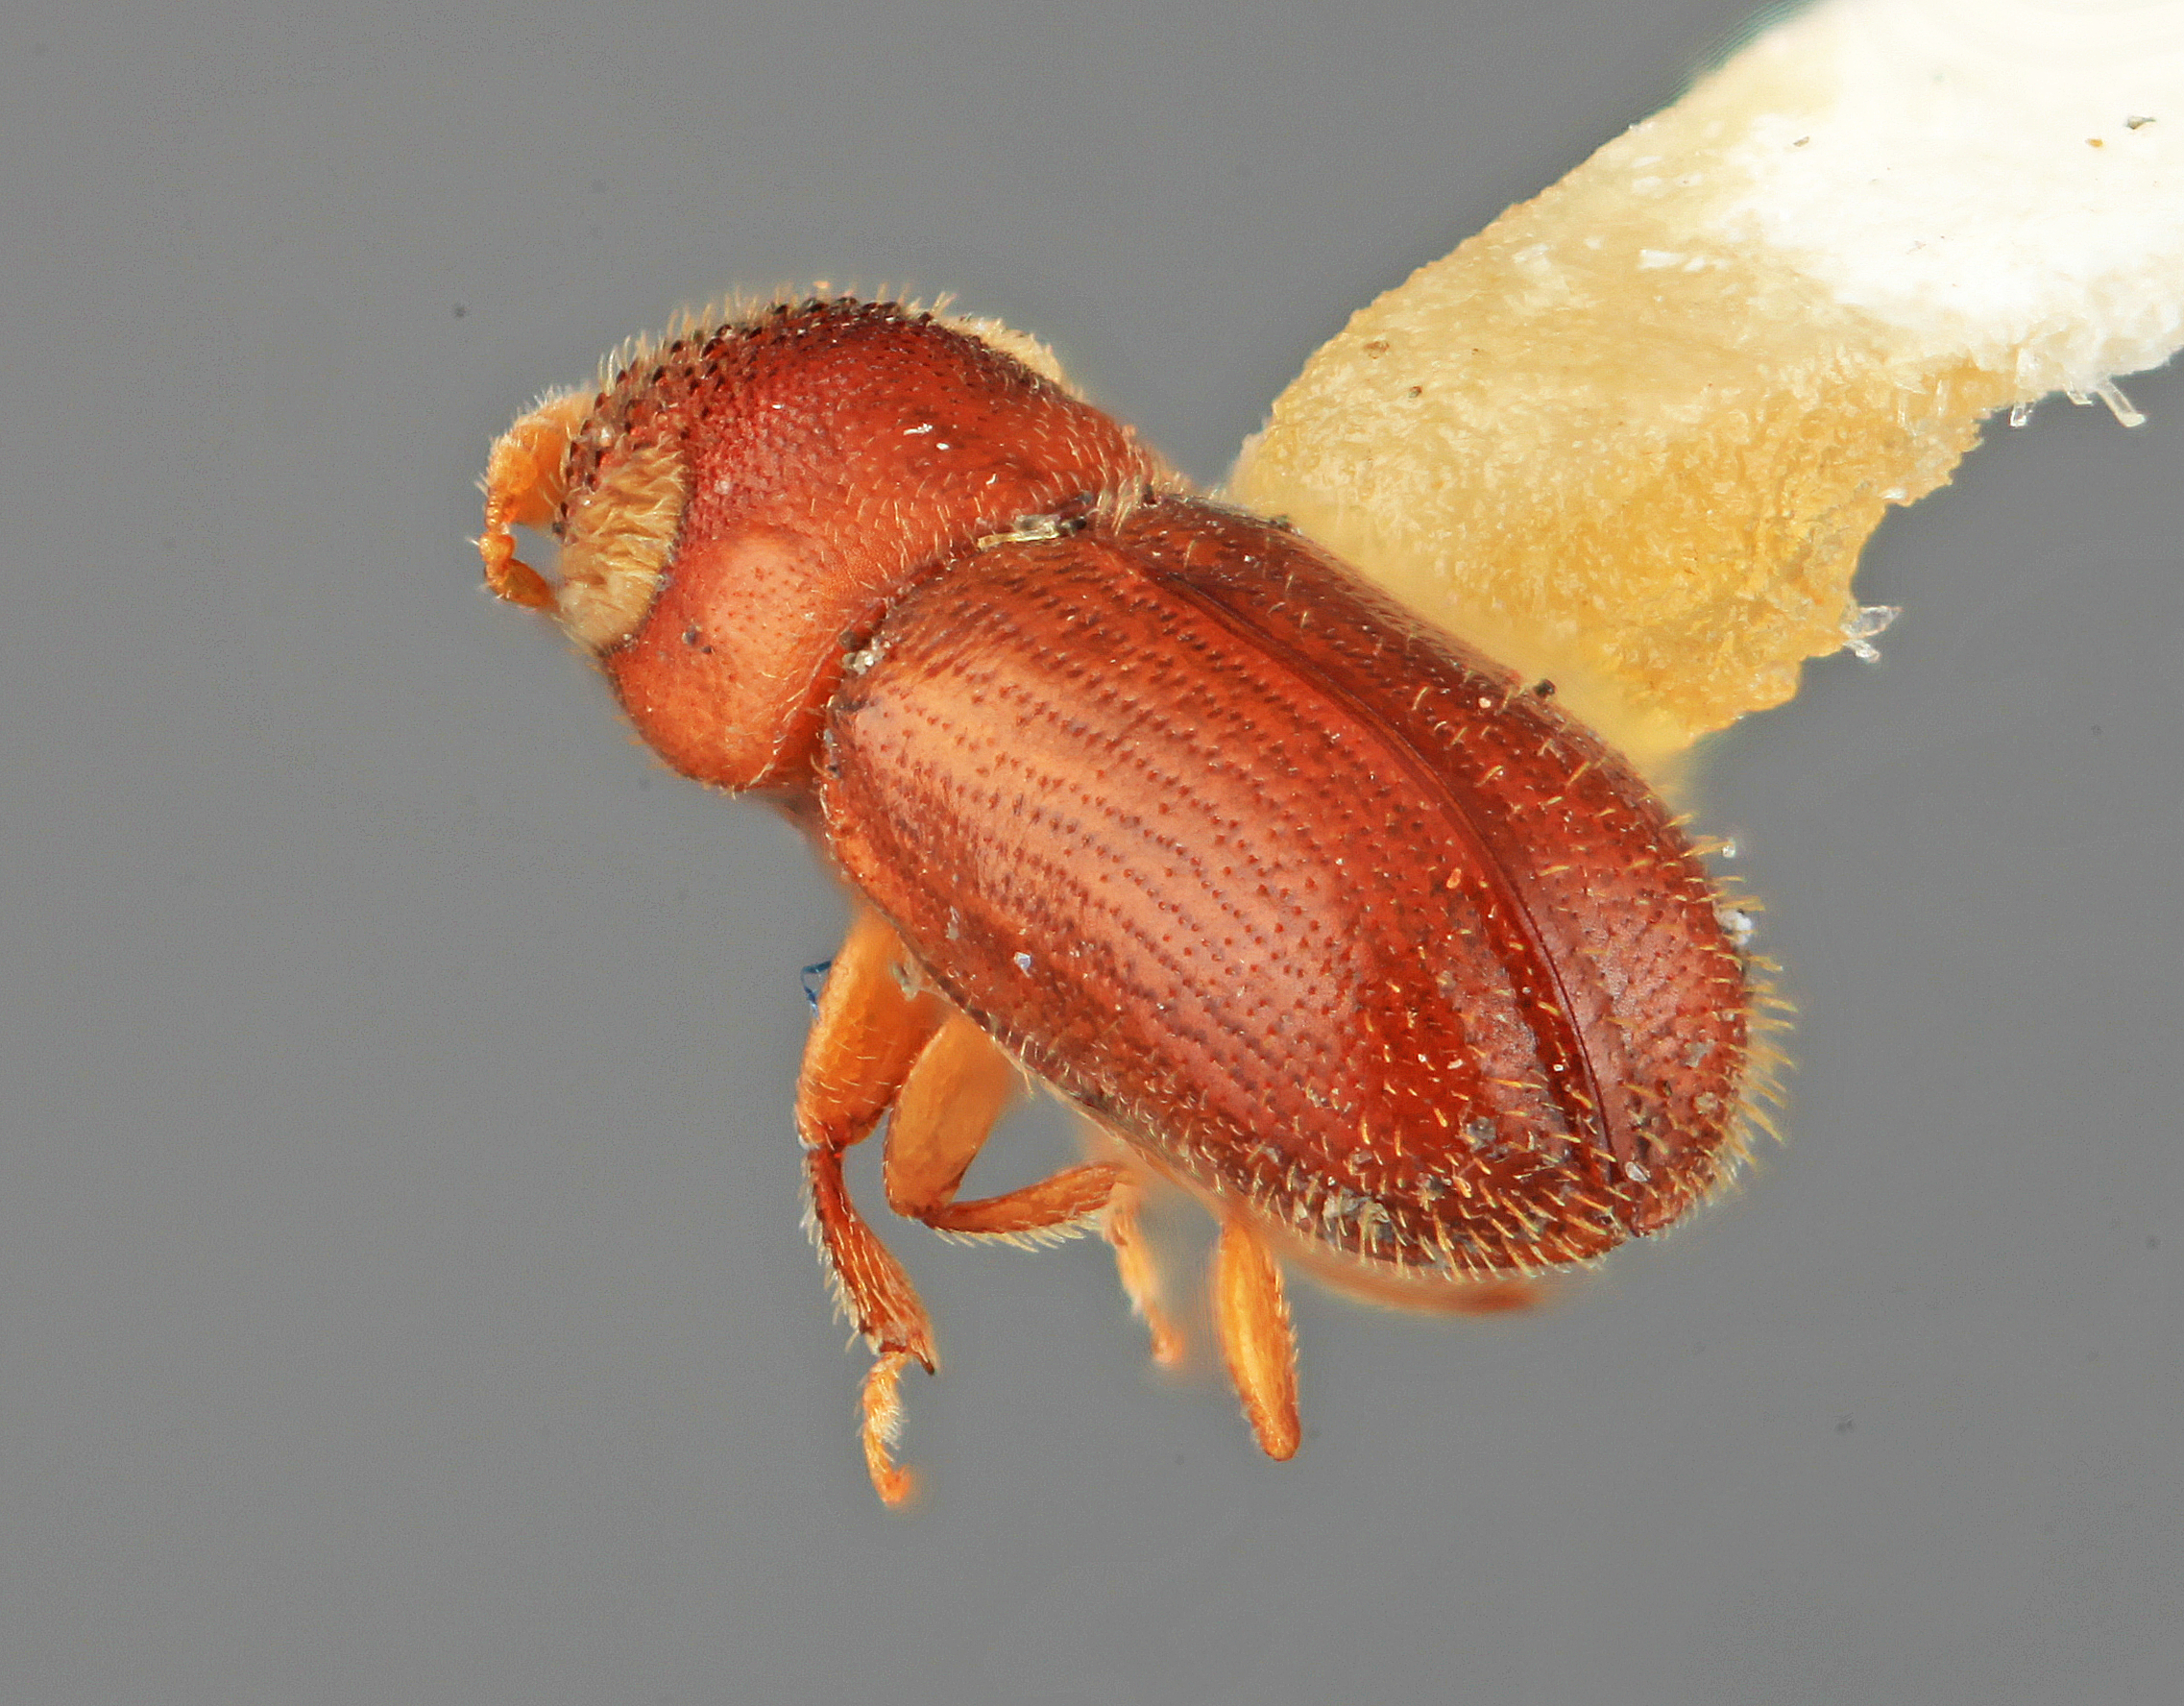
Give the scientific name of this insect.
Pityoborus hondurensis
